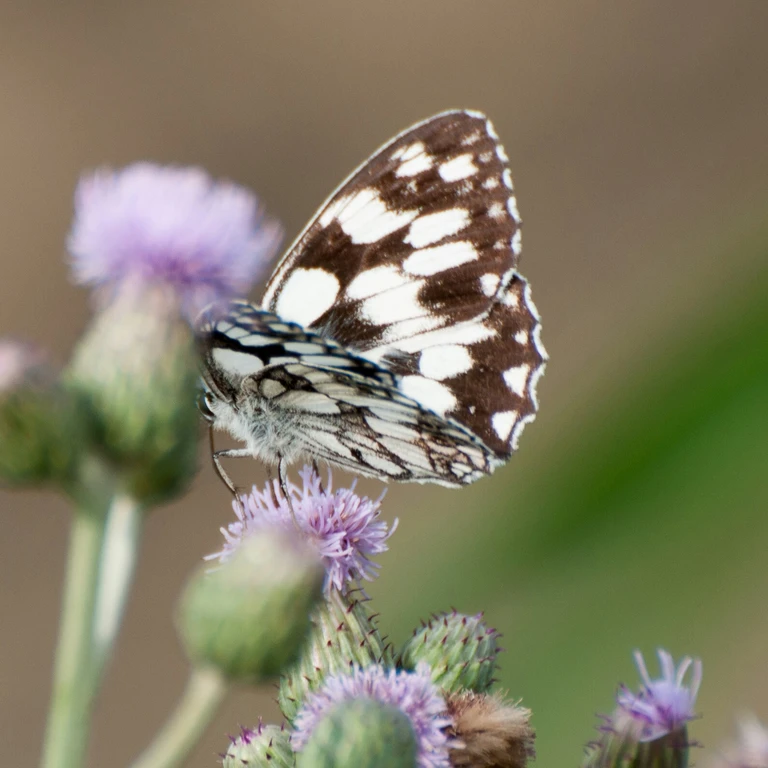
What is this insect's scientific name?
Melanargia galathea
